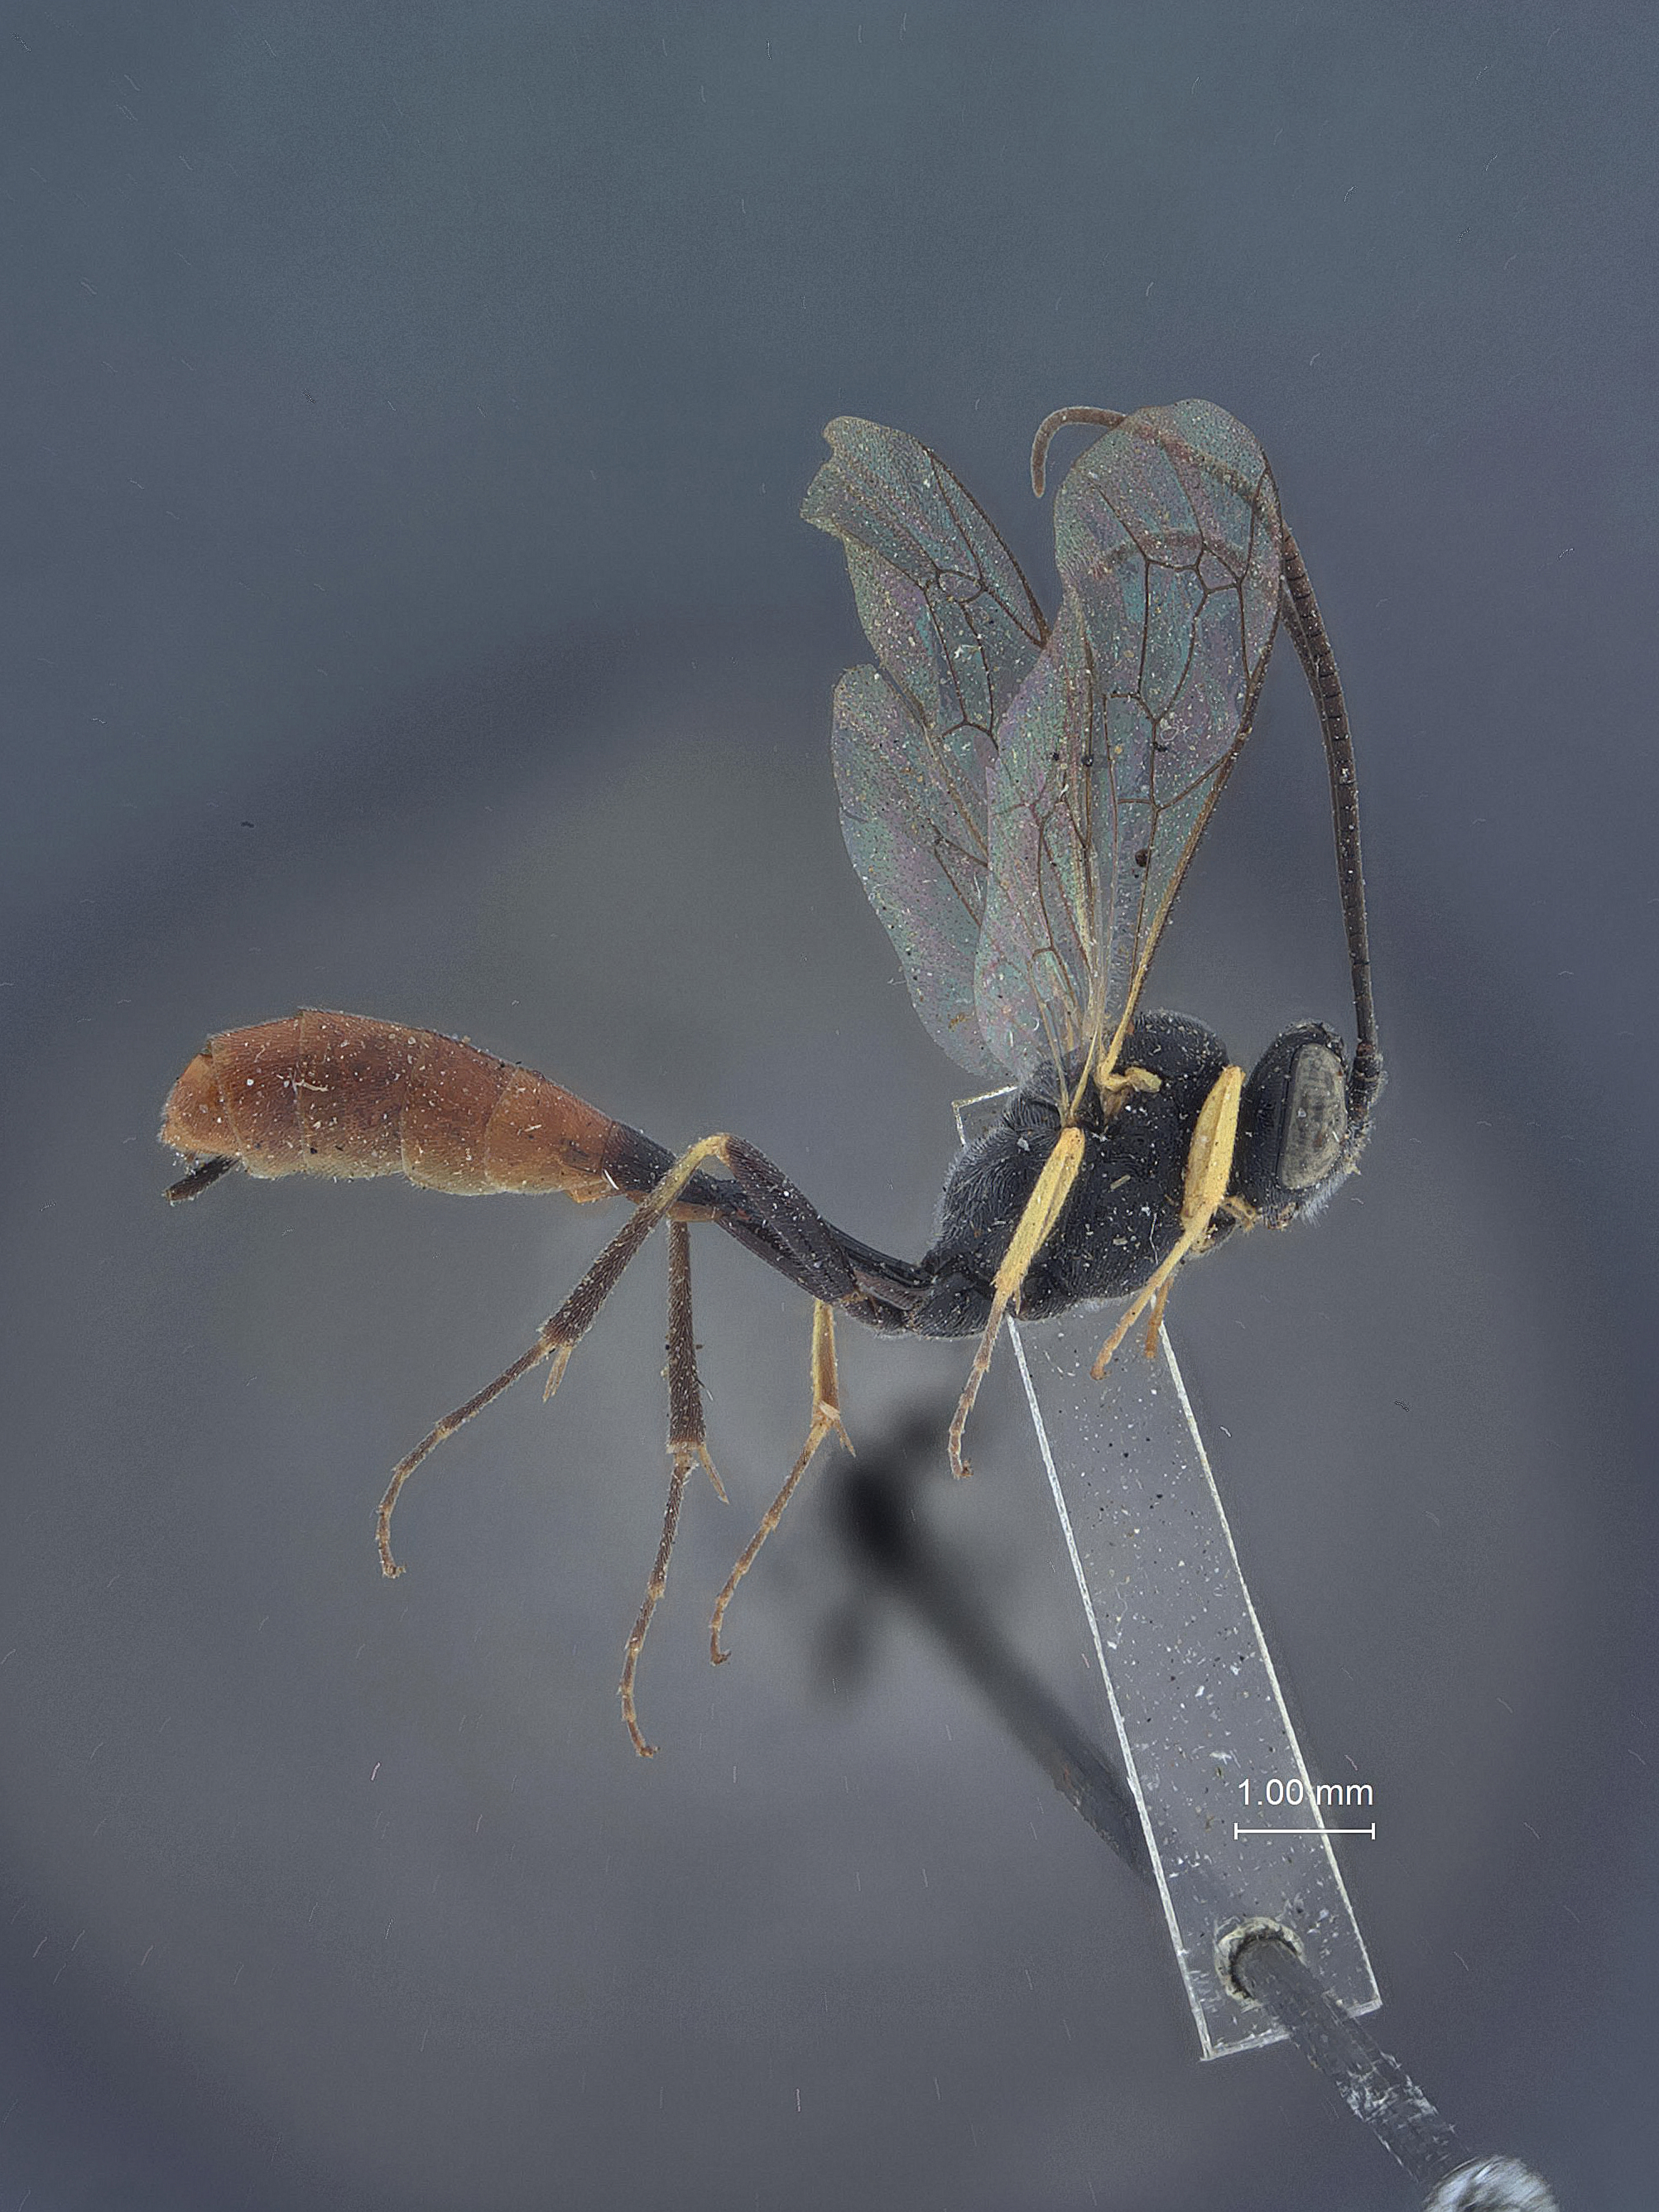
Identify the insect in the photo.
Campoplegidea pulchella
